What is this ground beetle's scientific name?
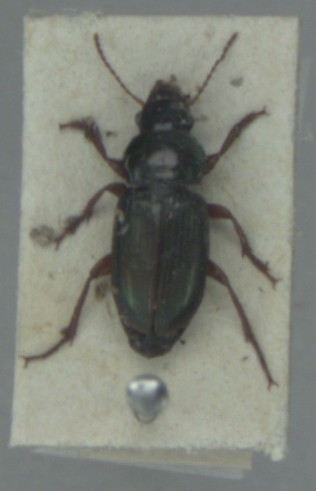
Harpalus affinis
